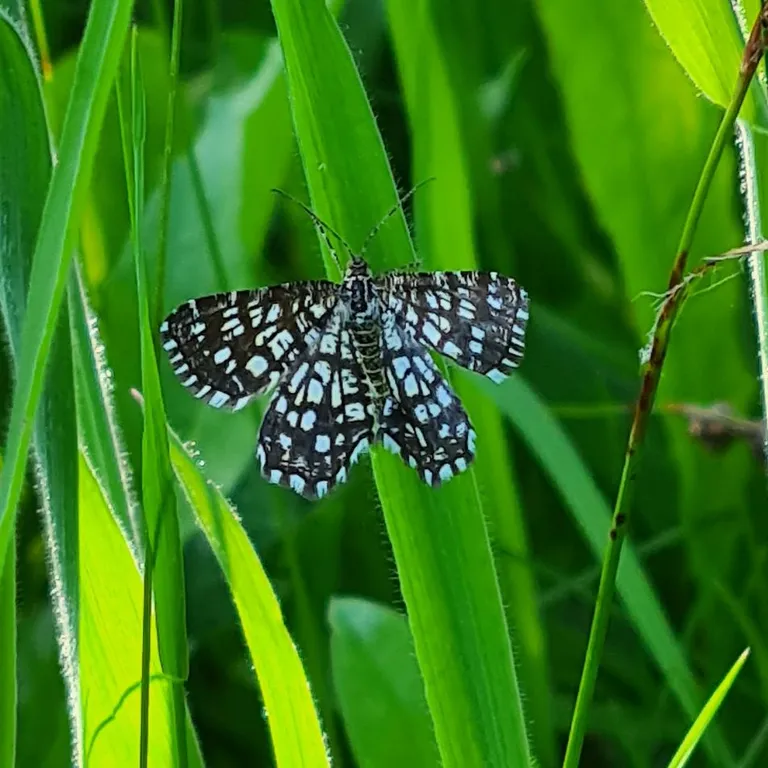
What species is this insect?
Chiasmia clathrata
